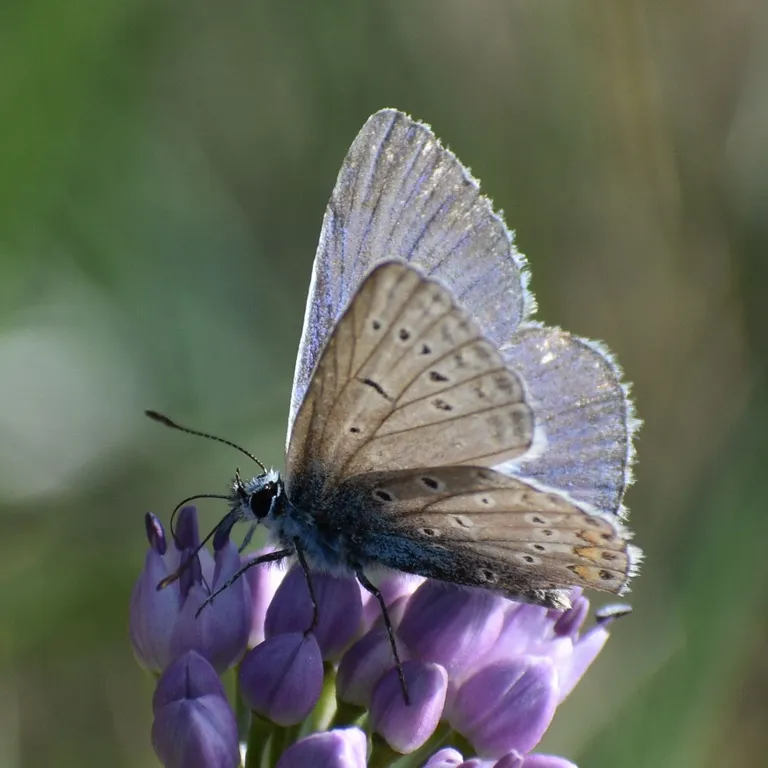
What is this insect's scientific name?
Polyommatus icarus
